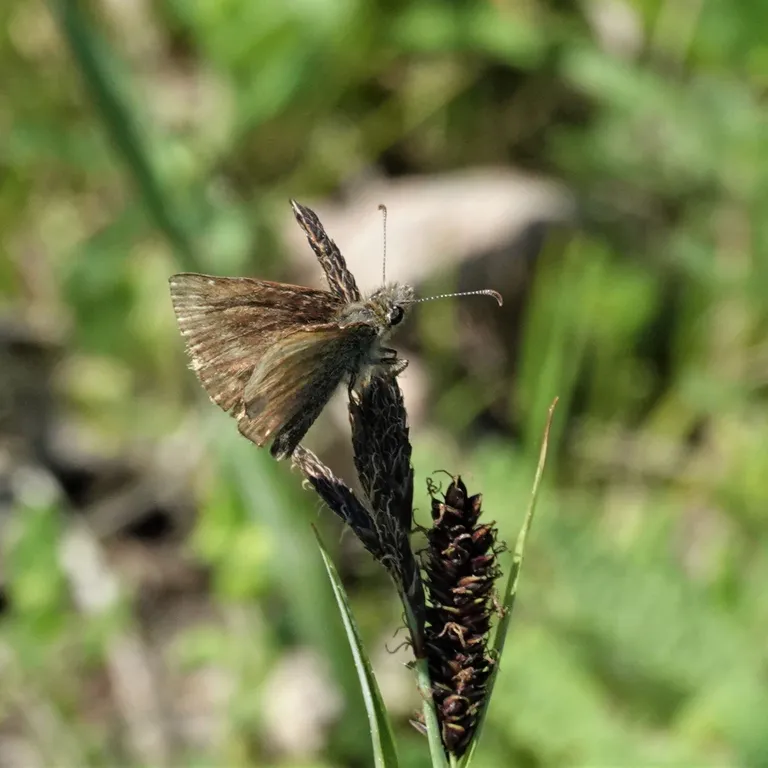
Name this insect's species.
Erynnis tages
